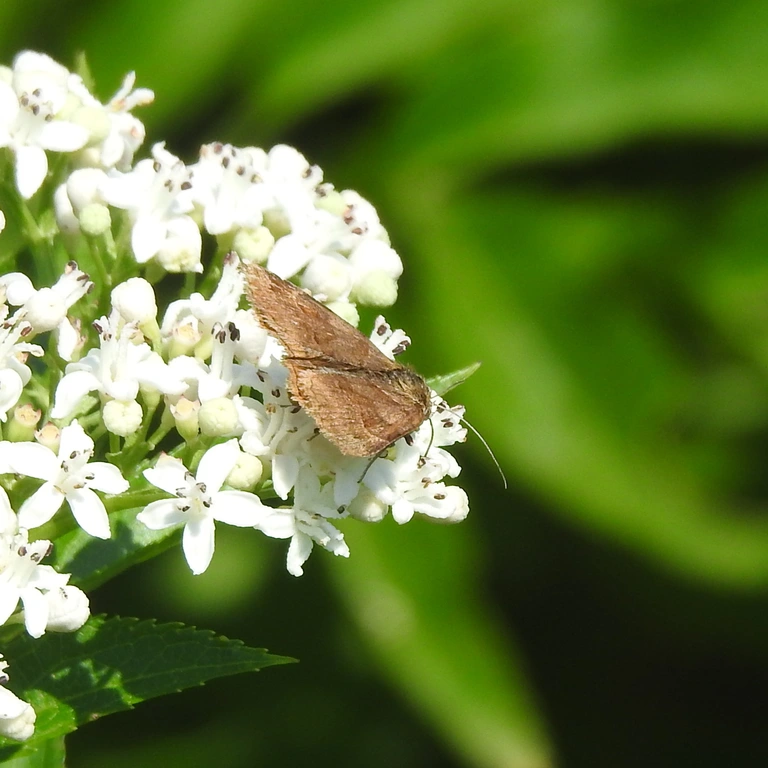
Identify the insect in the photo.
Euclidia glyphica
